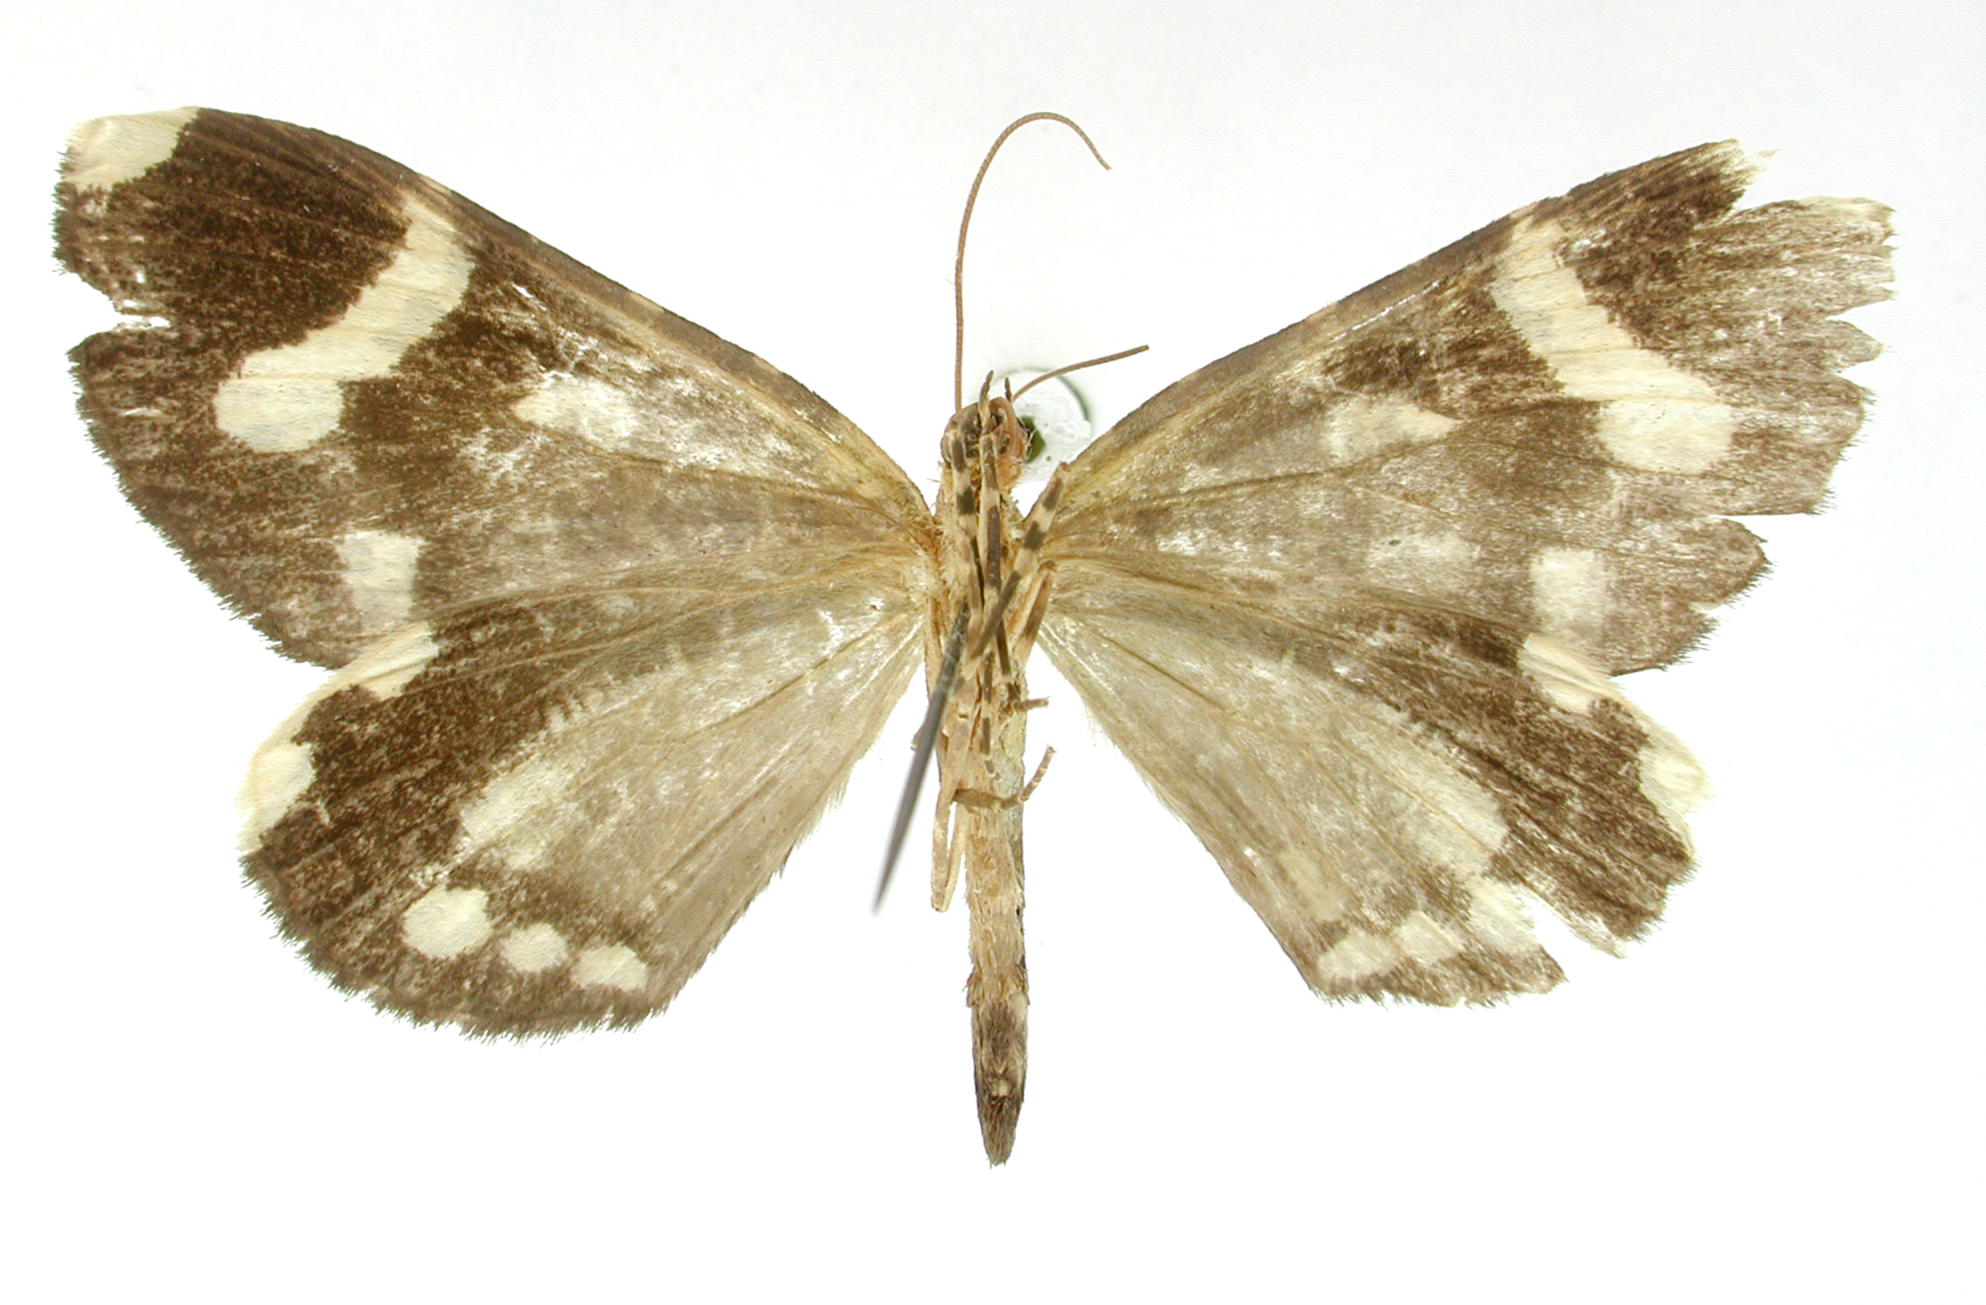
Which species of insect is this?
Erebochlora decolor
